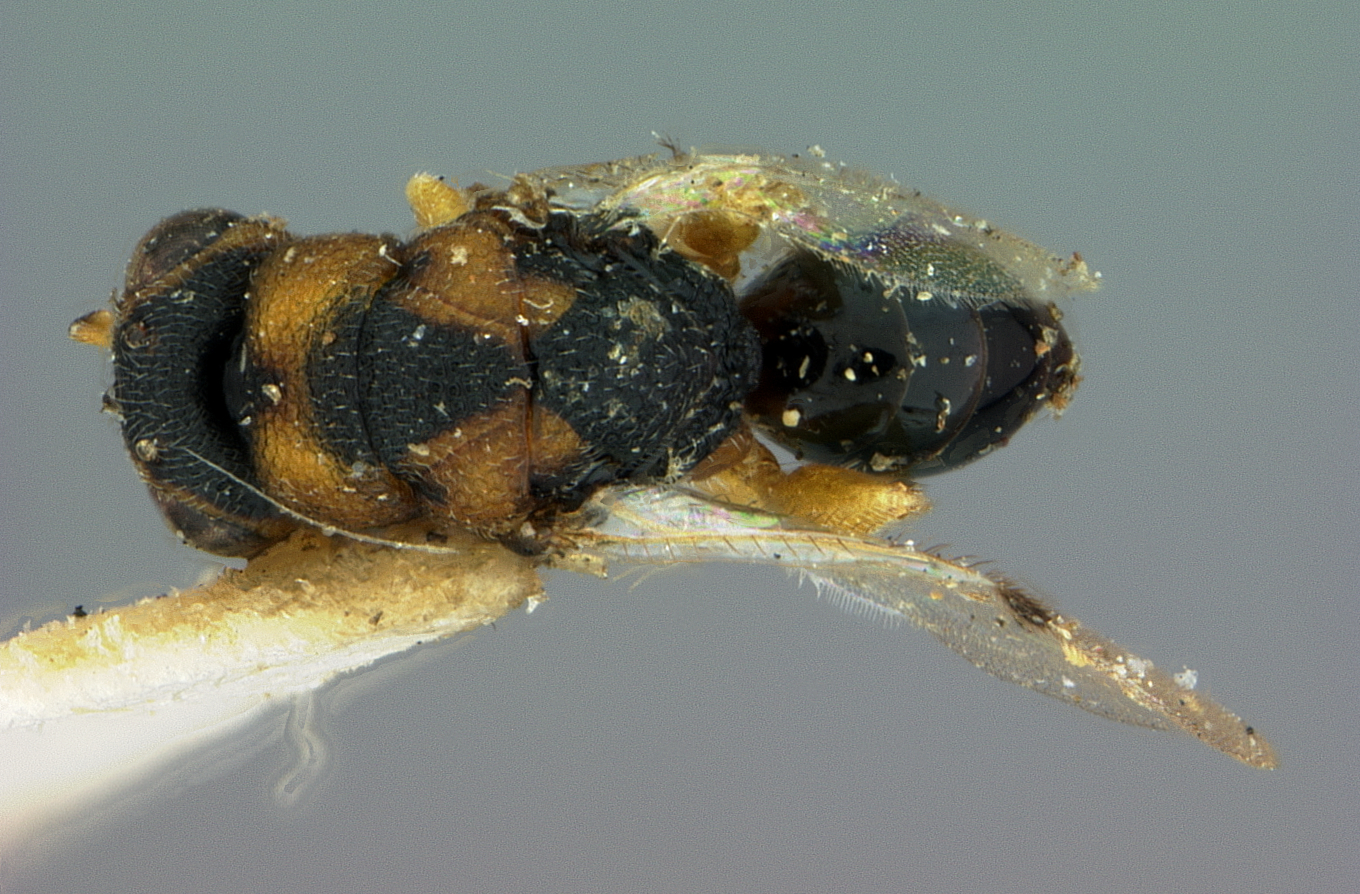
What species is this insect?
Decatoma foliatae
